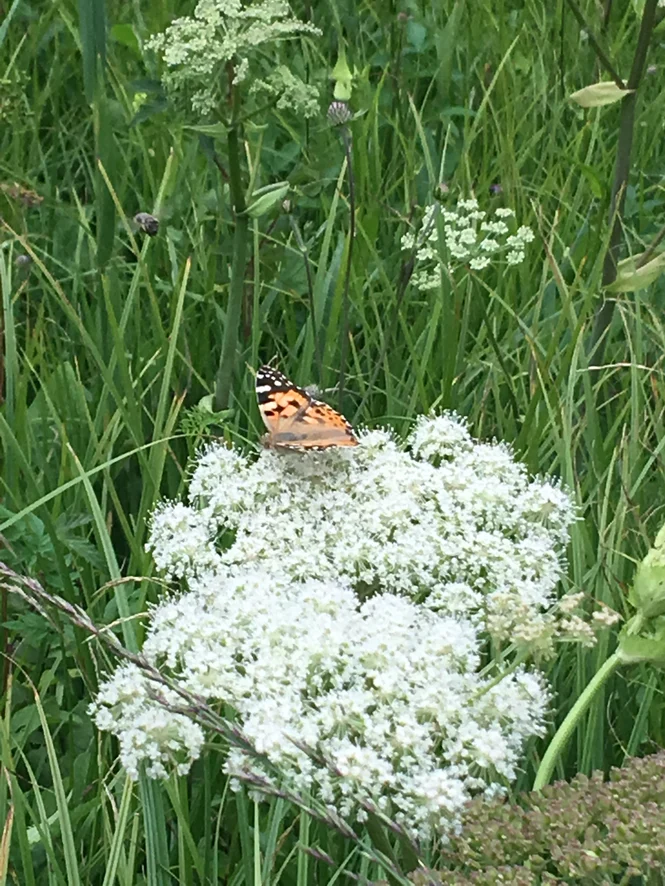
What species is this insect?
Vanessa cardui
